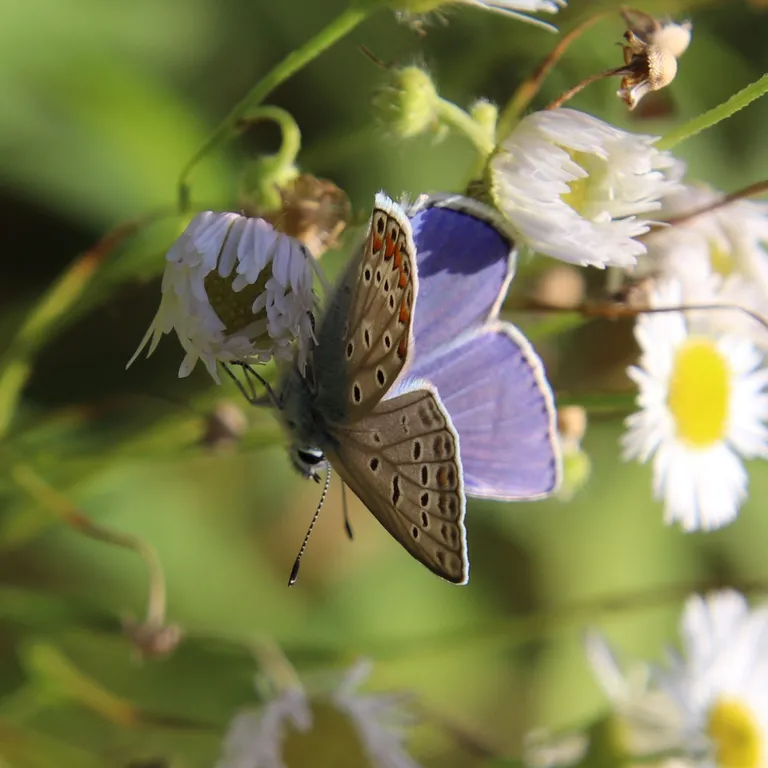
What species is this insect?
Polyommatus icarus
